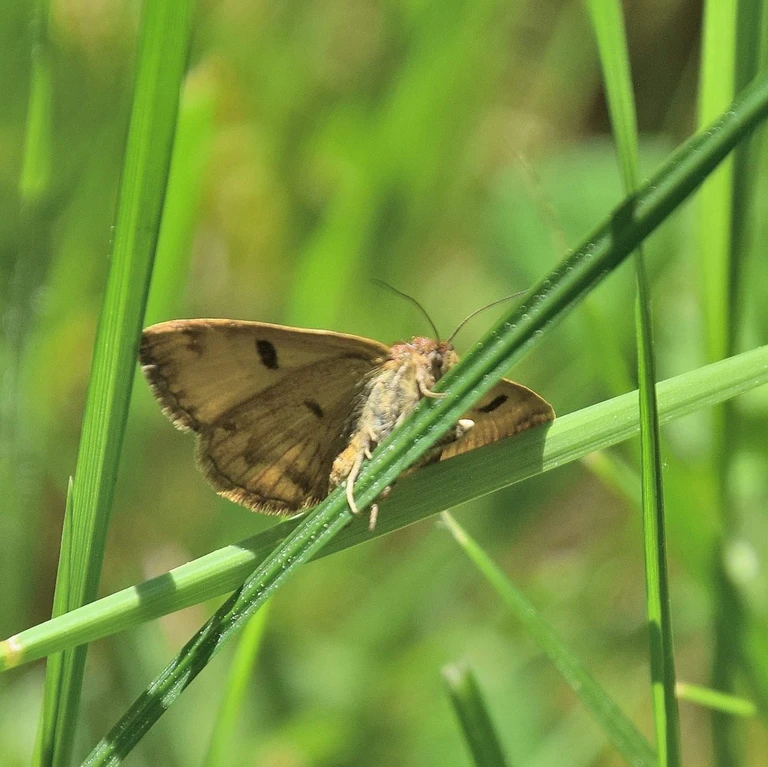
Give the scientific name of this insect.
Euclidia glyphica
